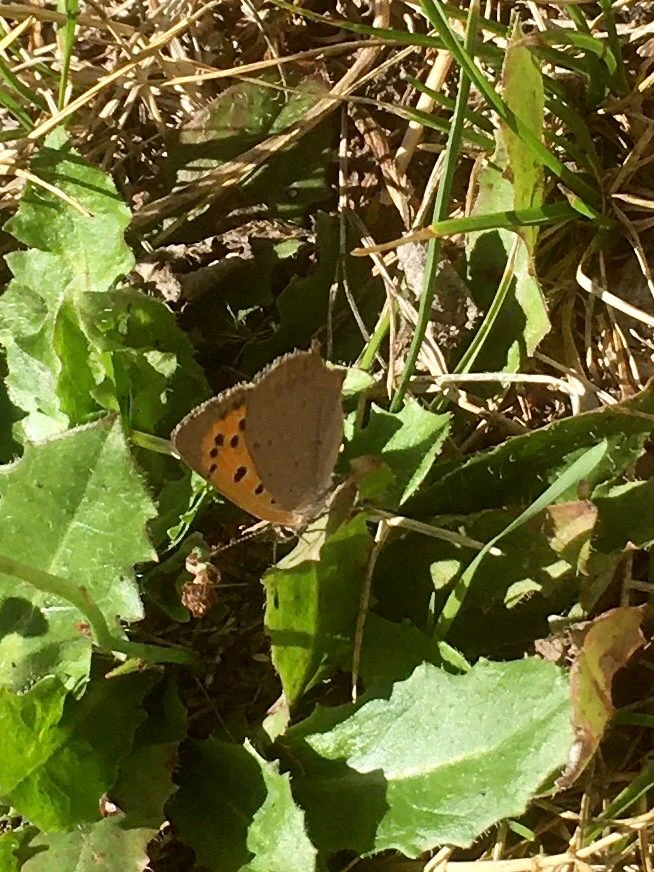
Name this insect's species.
Lycaena phlaeas
